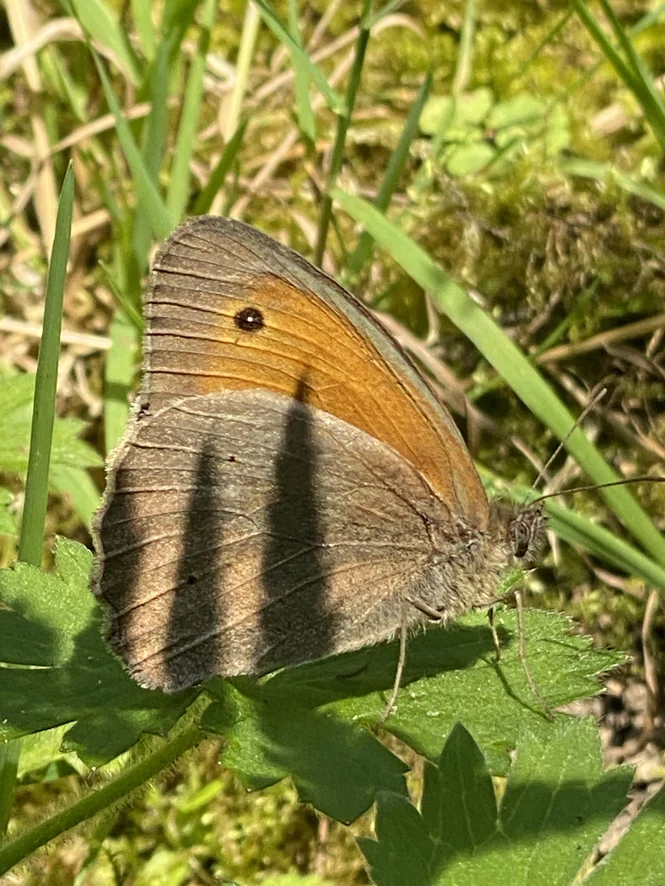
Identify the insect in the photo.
Maniola jurtina
